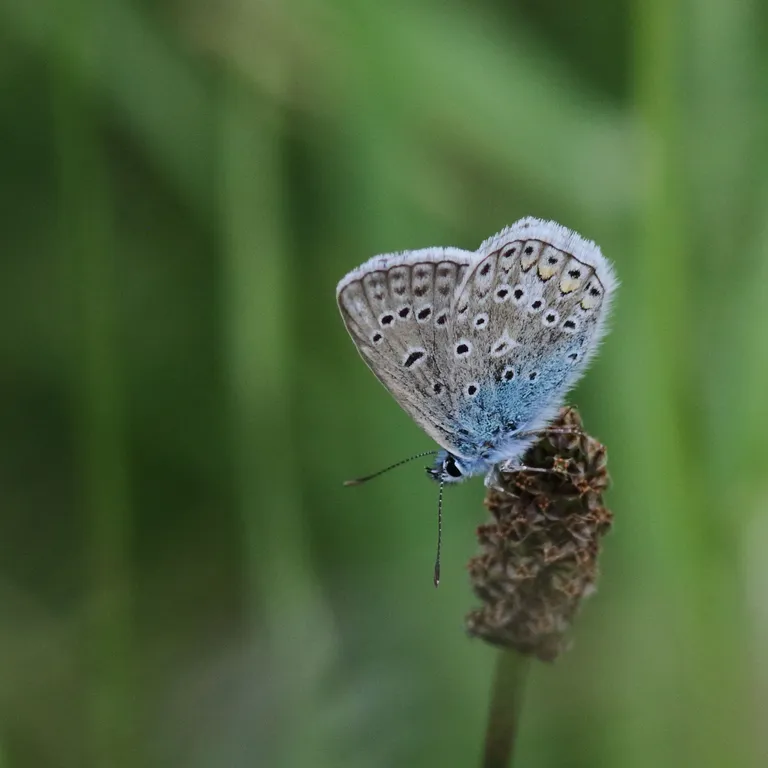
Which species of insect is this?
Polyommatus icarus
